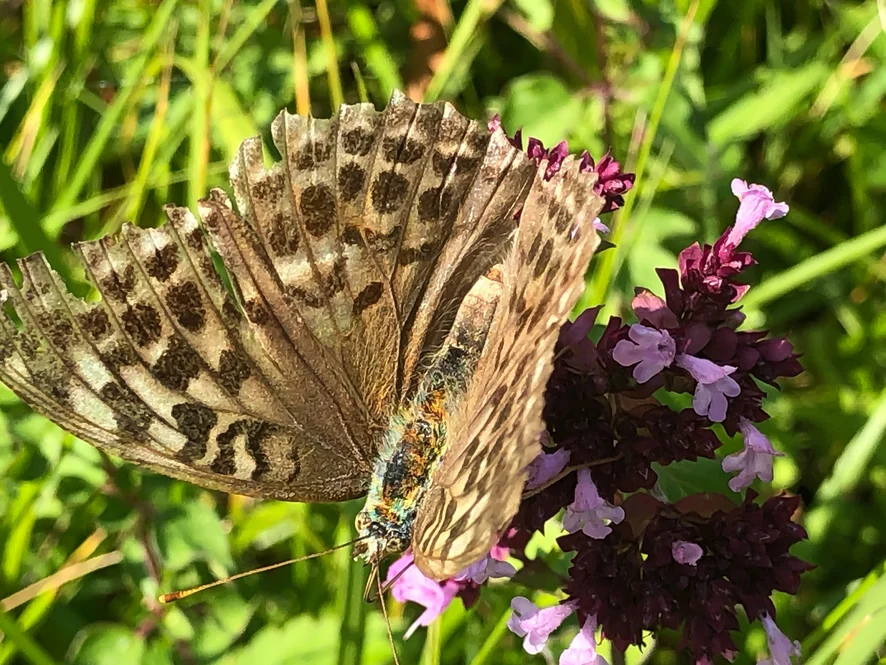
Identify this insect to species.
Argynnis paphia
